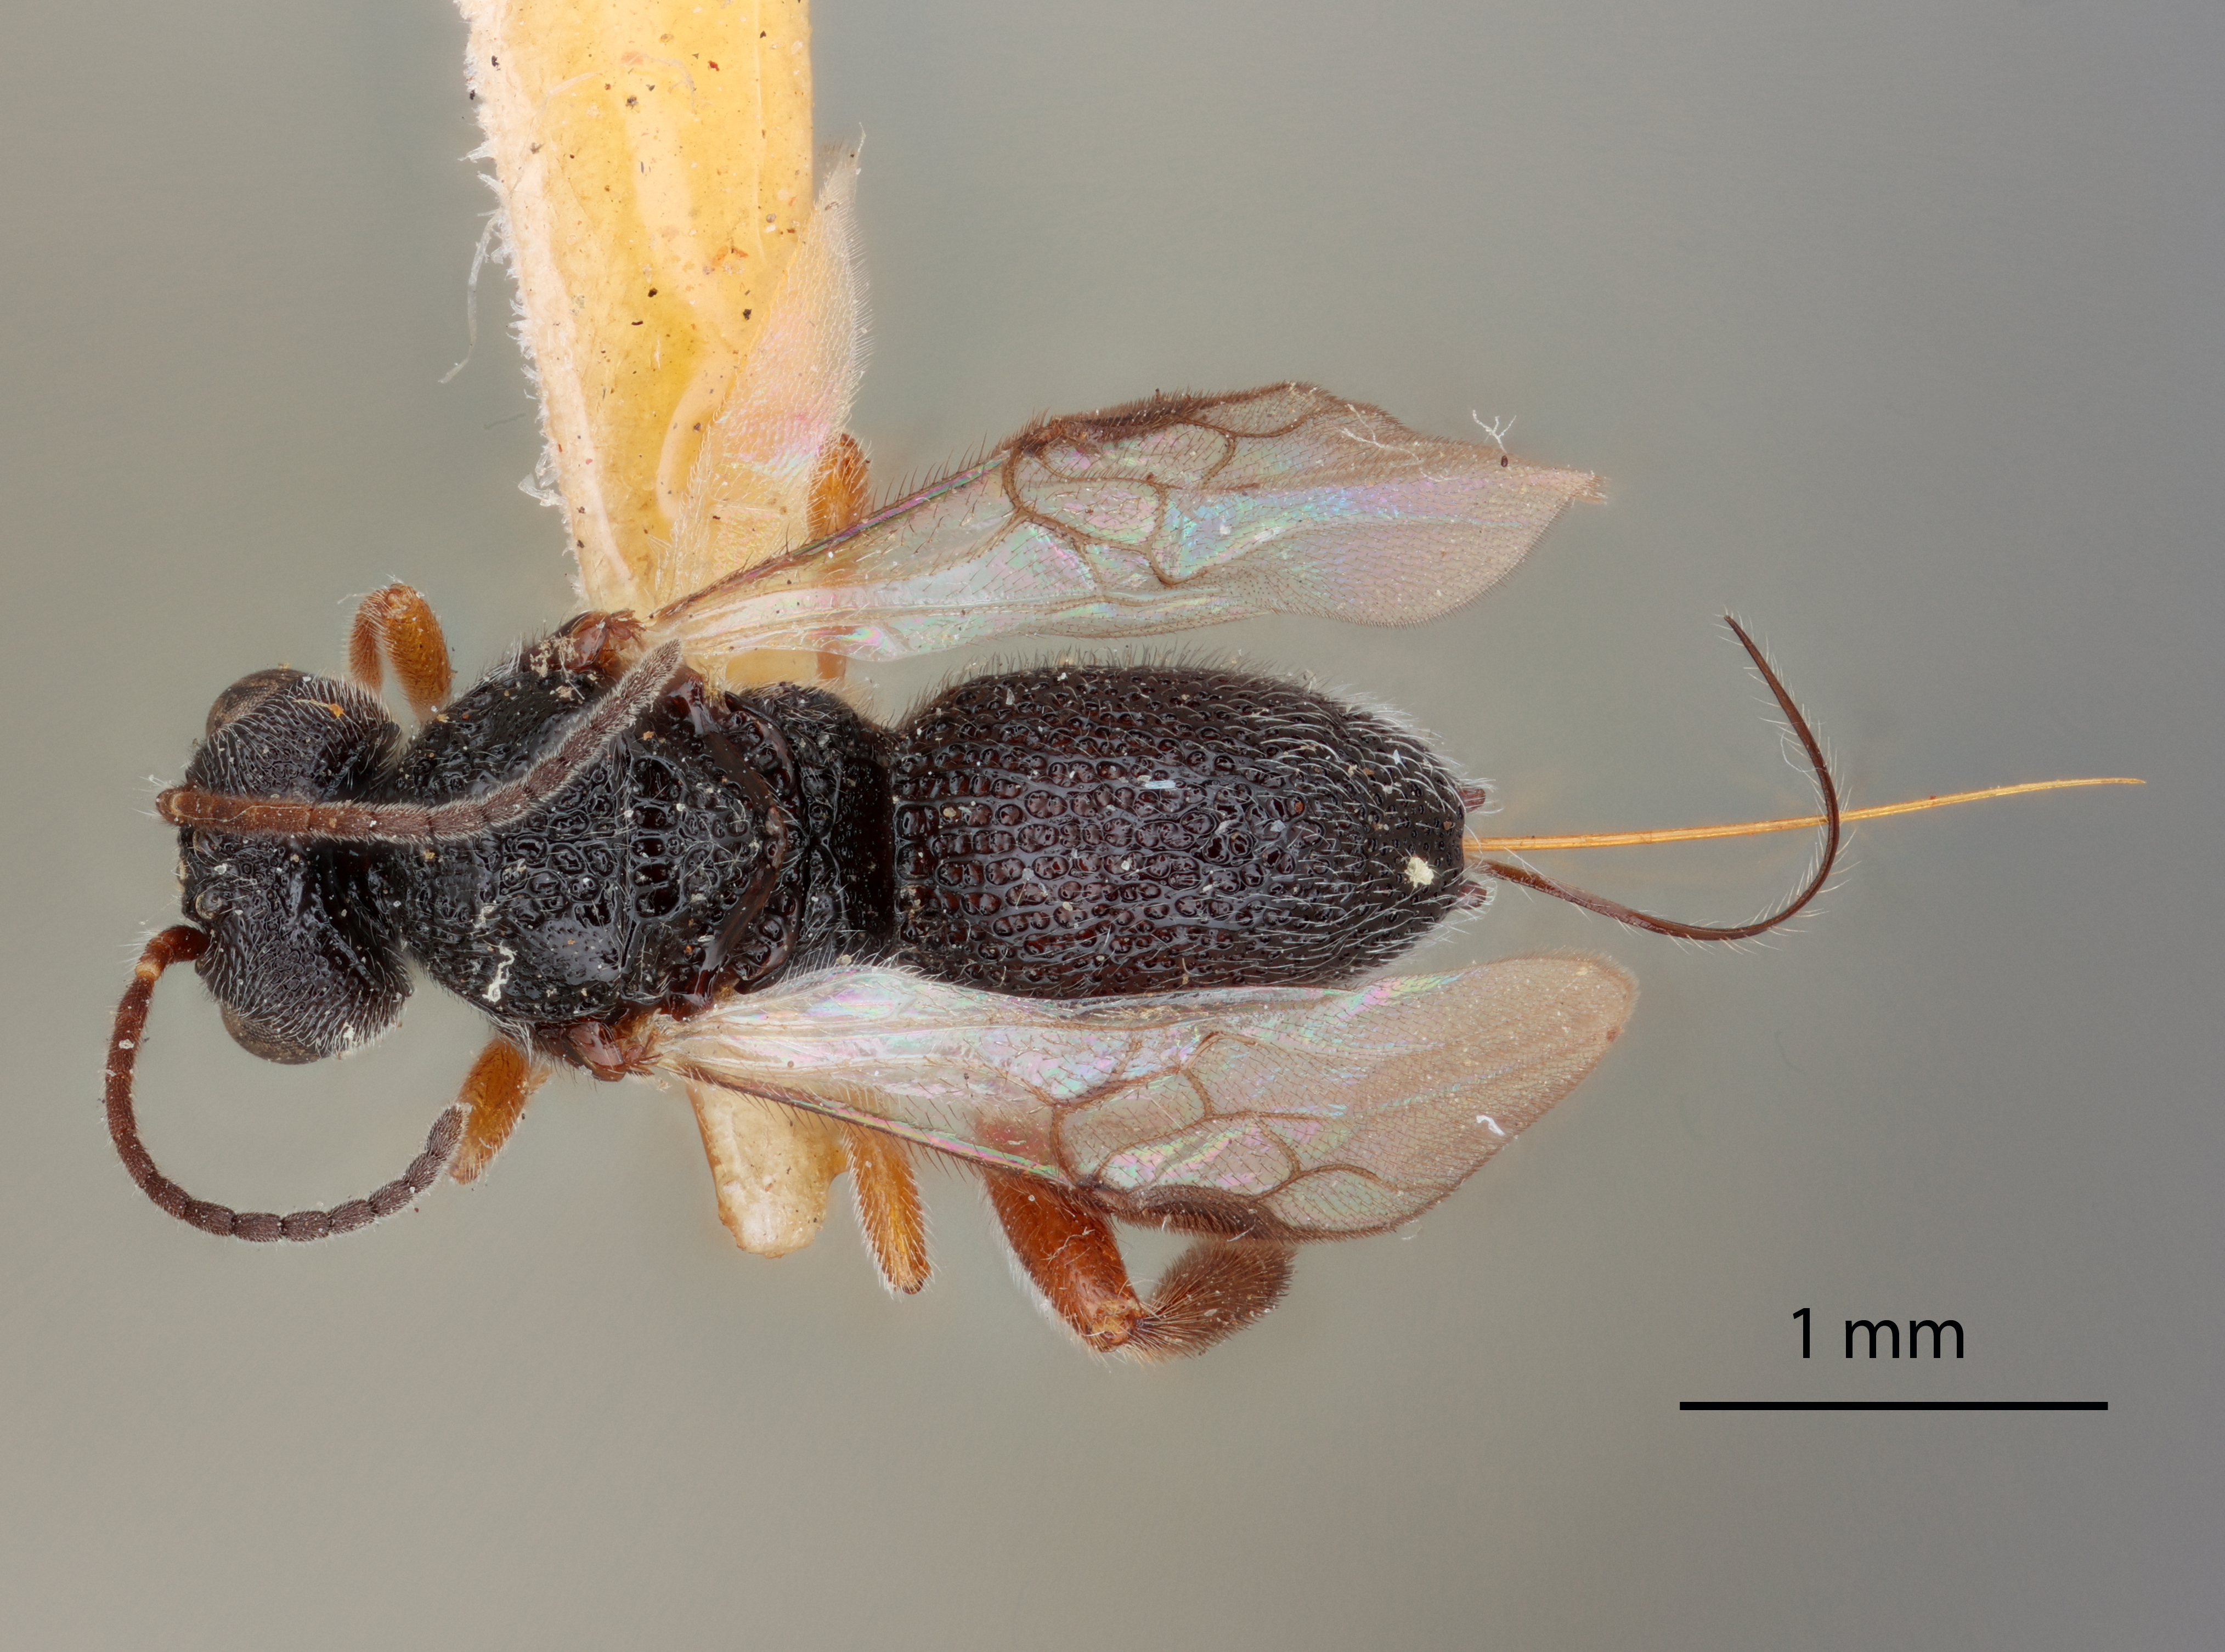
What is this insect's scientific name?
Urosigalphus schwarzi
